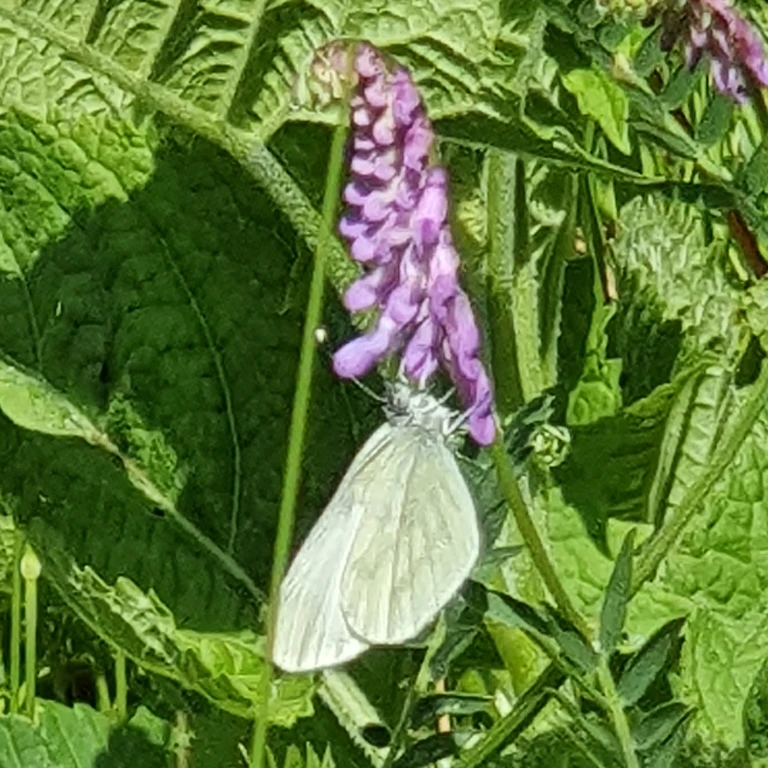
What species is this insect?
Leptidea sinapis/juvernica
